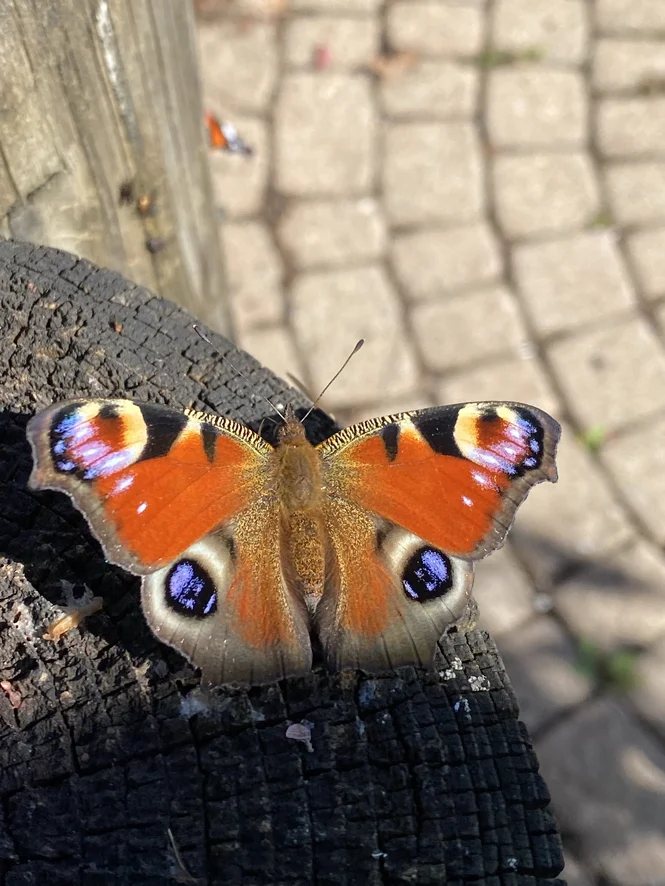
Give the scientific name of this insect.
Aglais io
